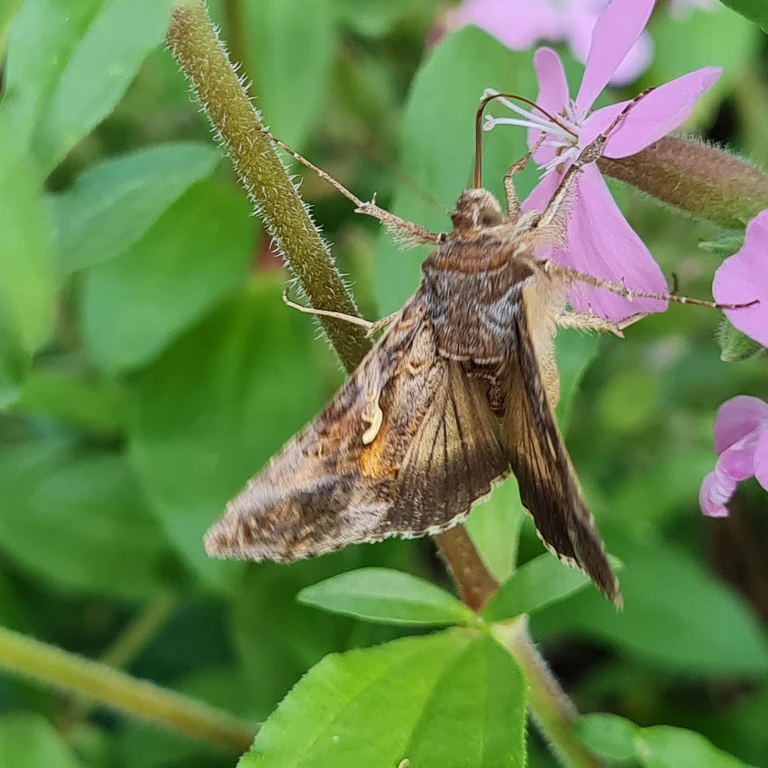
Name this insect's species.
Autographa gamma
